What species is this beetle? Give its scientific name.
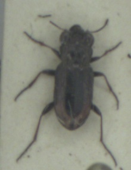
Notiophilus biguttatus
